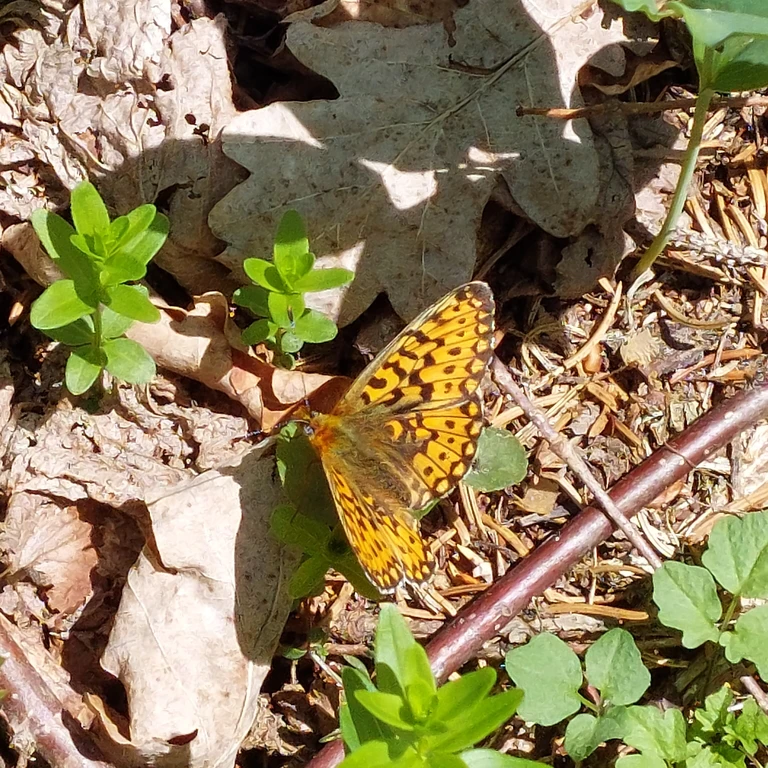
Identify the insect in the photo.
Boloria euphrosyne (also Clossiana euphrosyne)
